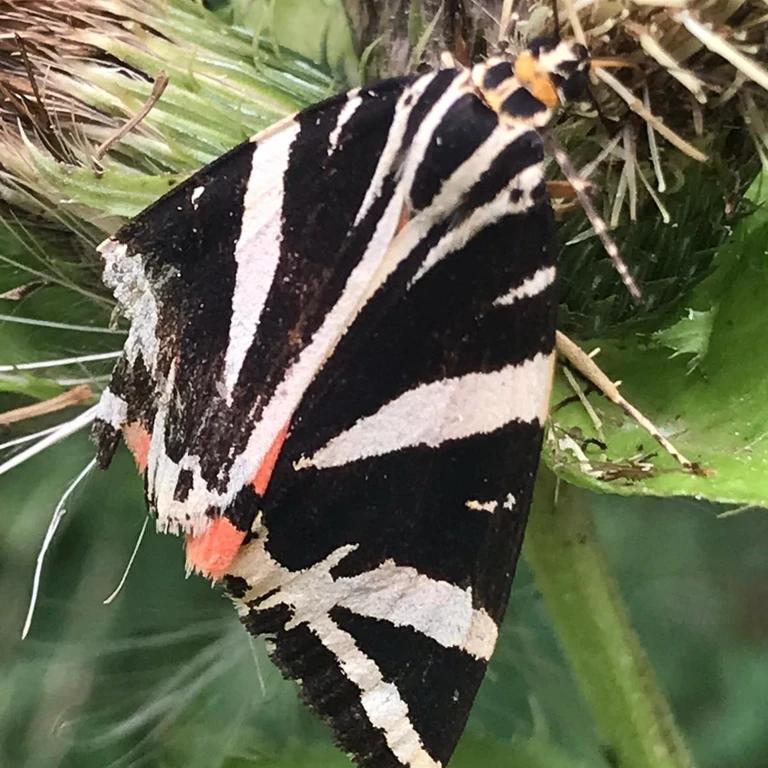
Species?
Euplagia quadripunctaria
